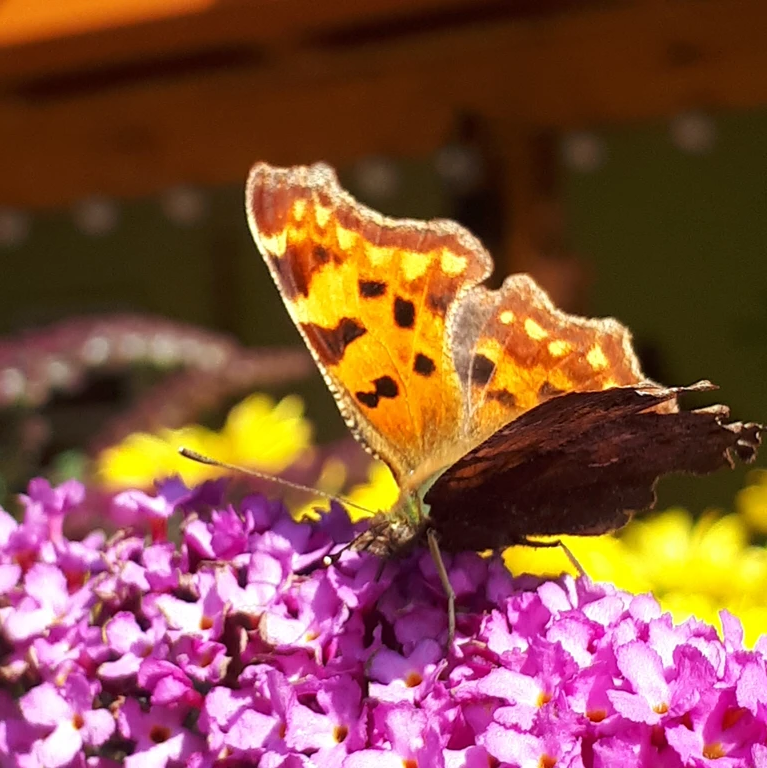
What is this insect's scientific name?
Polygonia c-album
